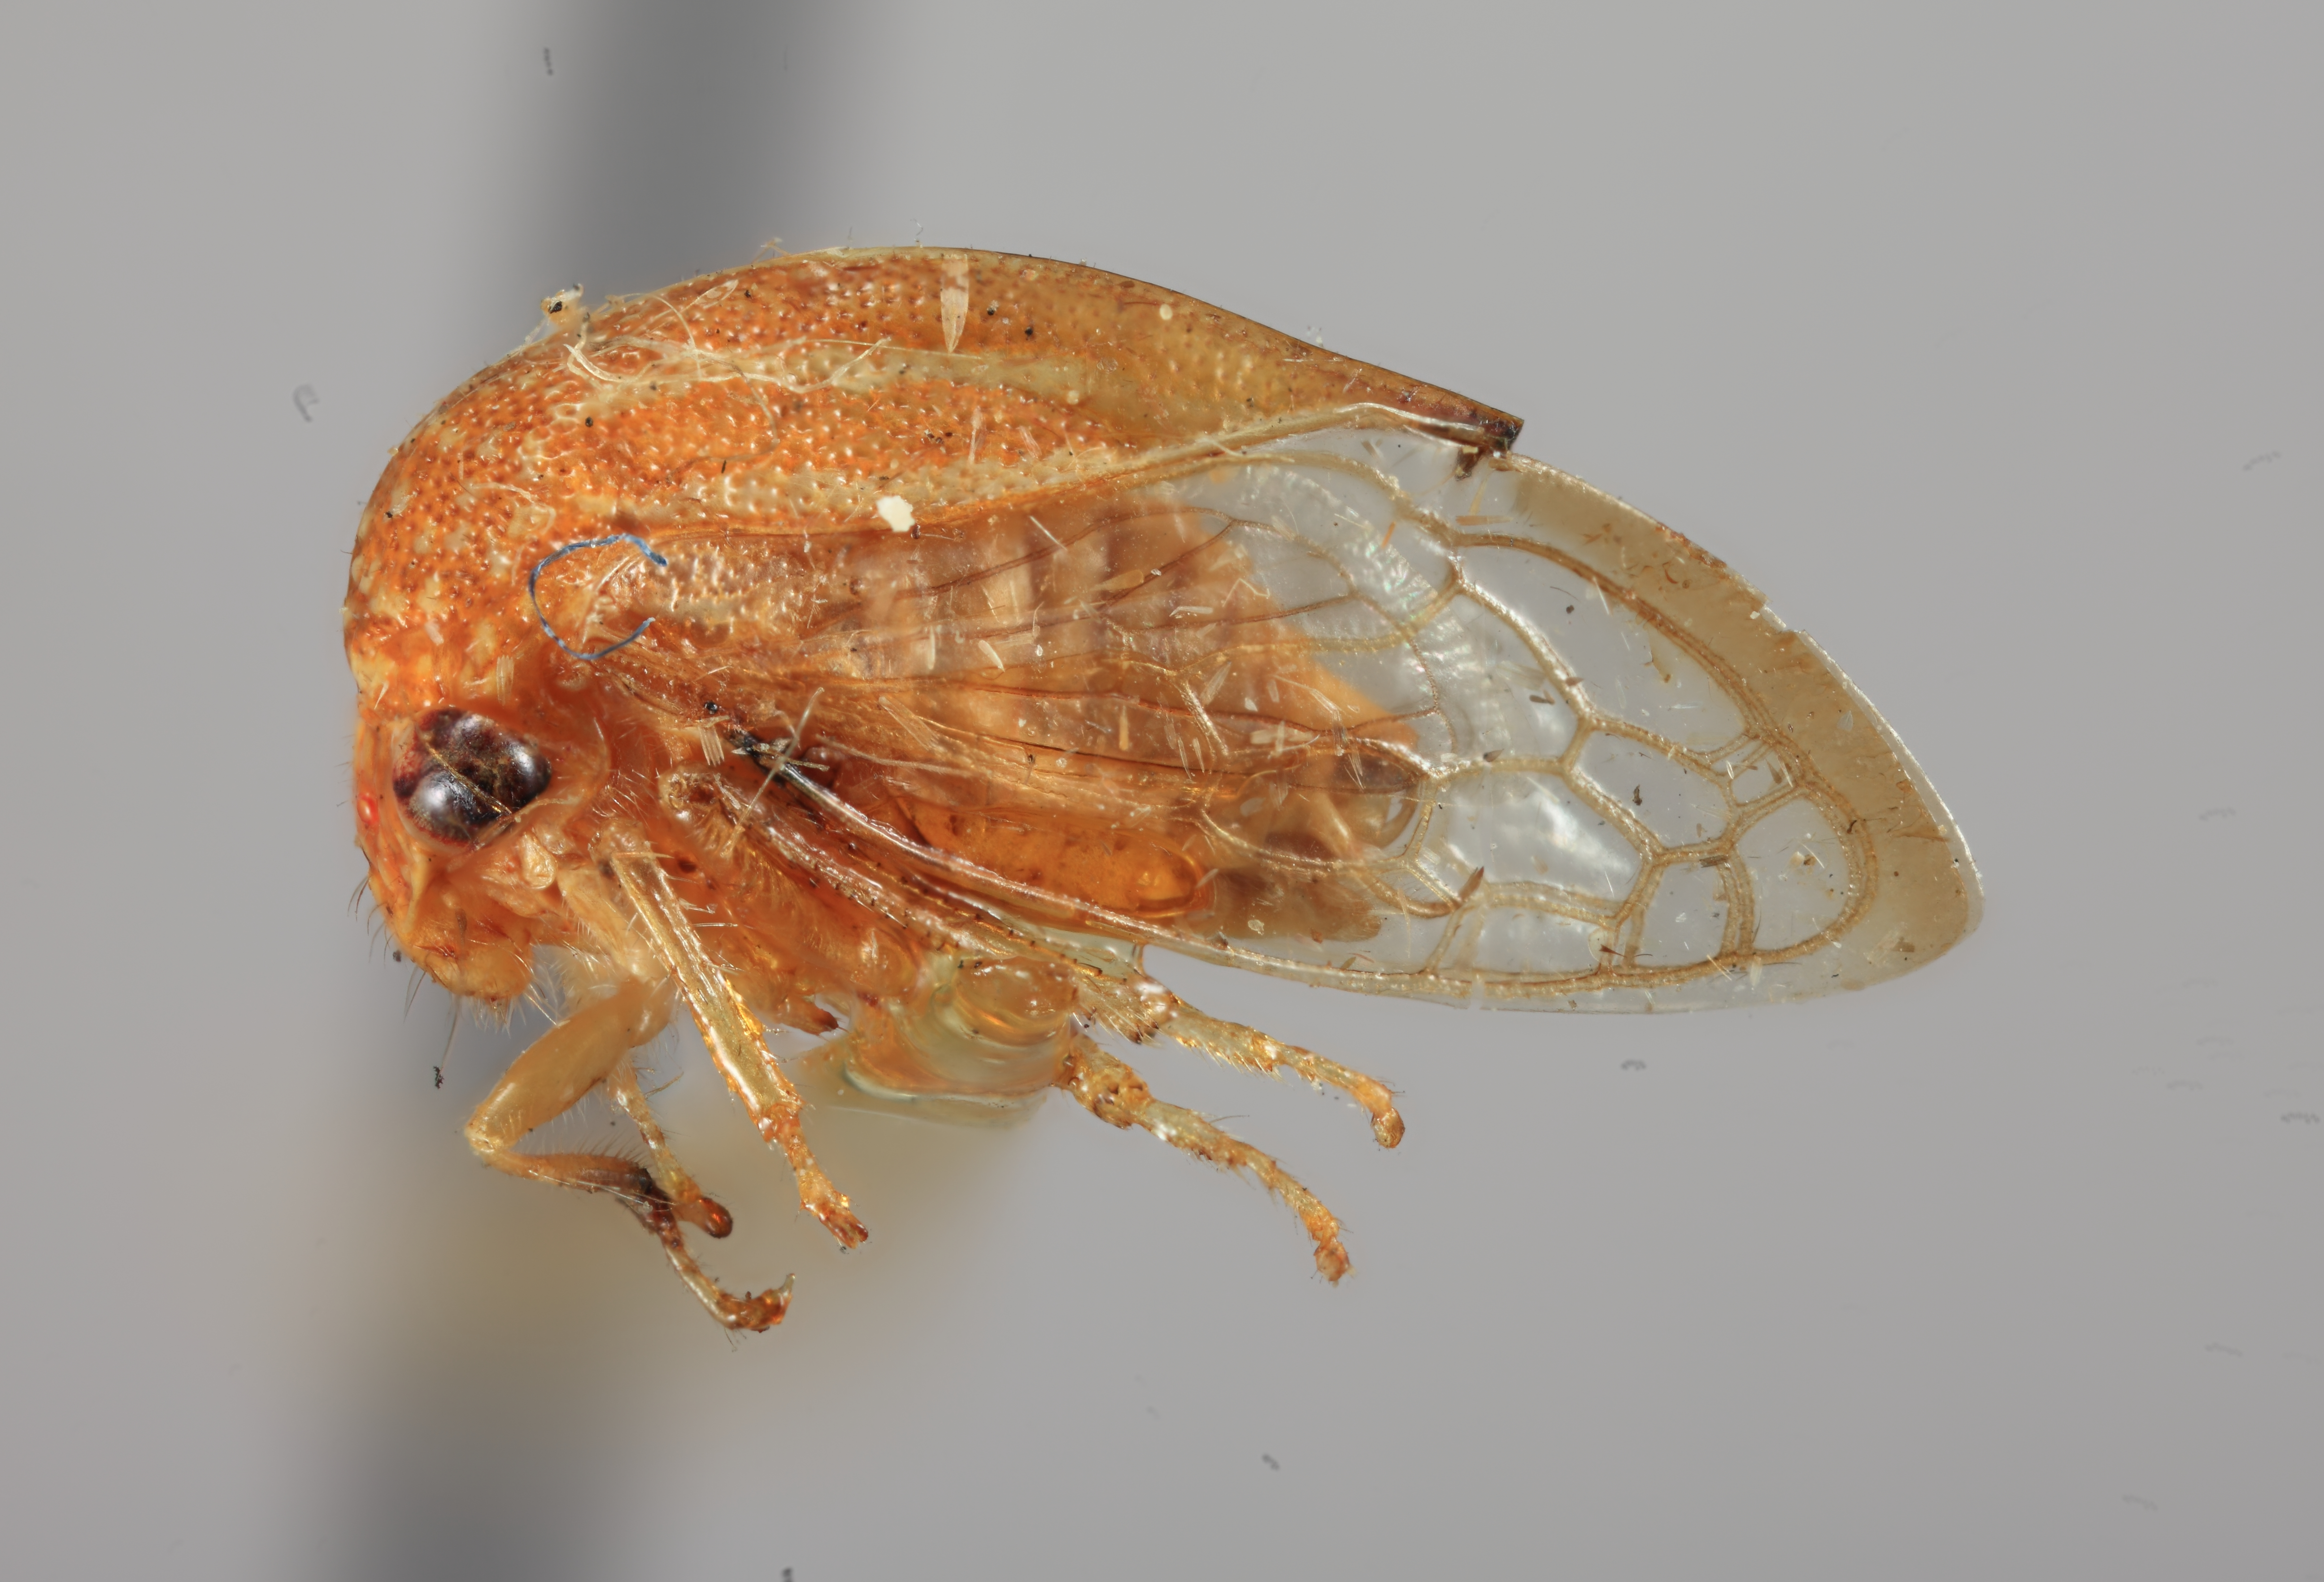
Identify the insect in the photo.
Stictocephala minuta
